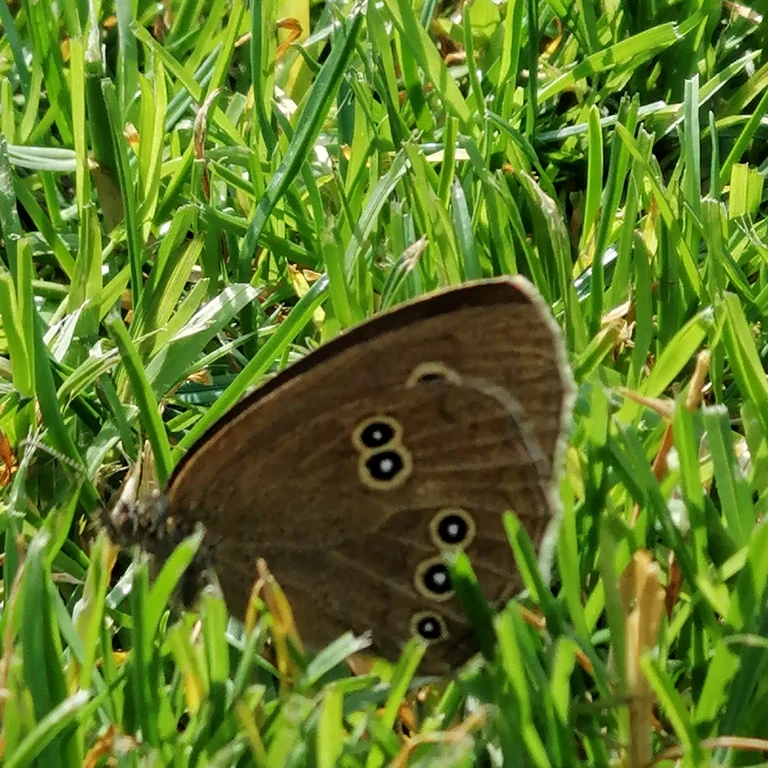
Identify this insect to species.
Aphantopus hyperantus
